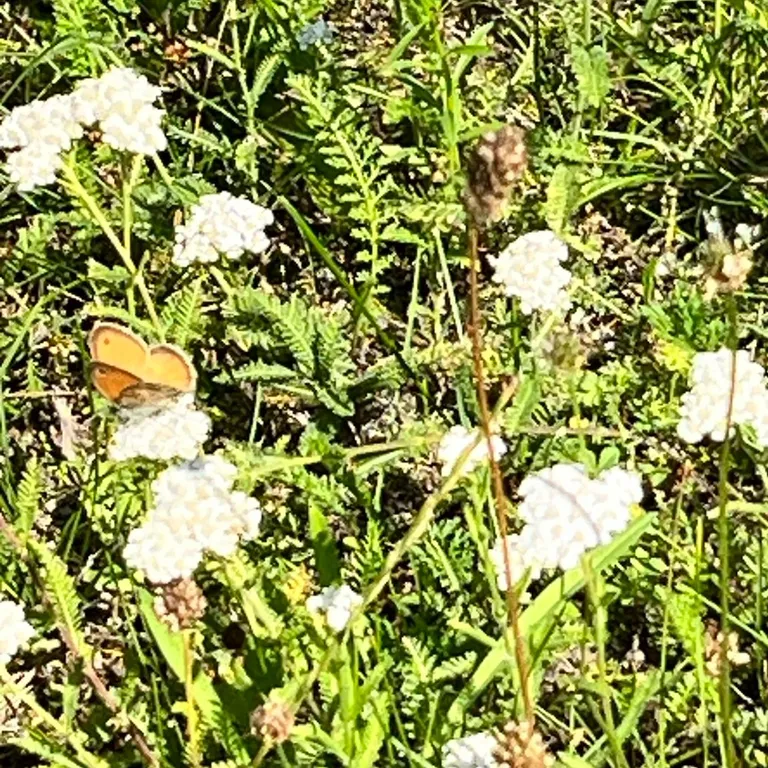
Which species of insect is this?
Coenonympha pamphilus
